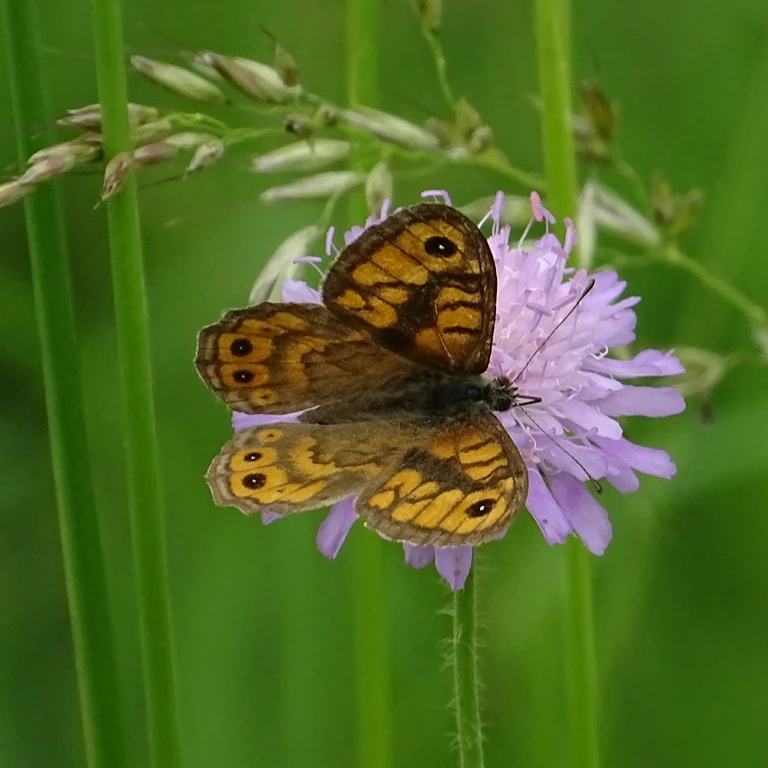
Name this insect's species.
Lasiommata megera (also Pararge megera)
